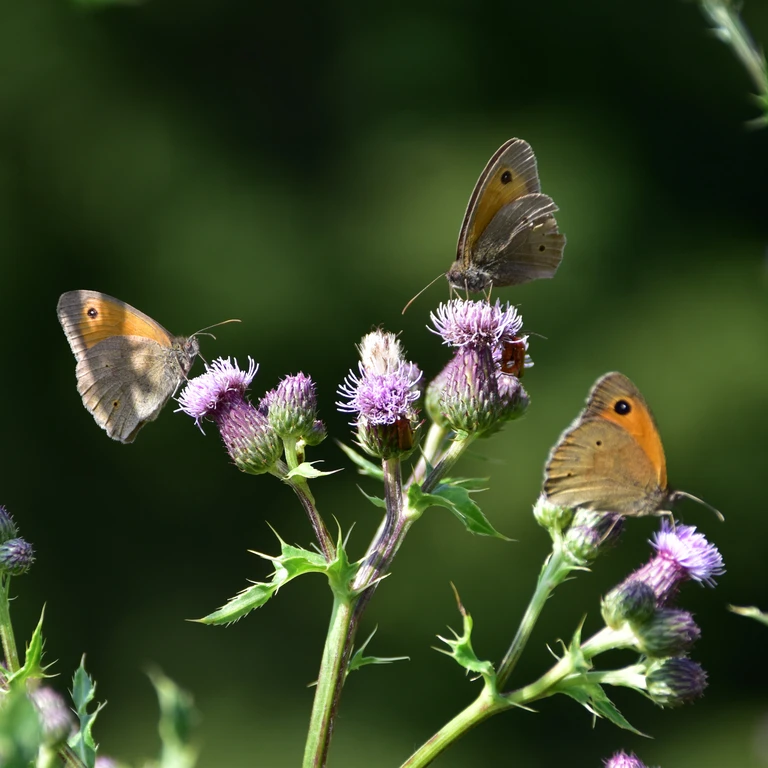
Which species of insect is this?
Maniola jurtina
